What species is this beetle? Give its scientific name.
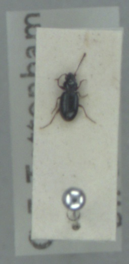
Bembidion gilvipes
